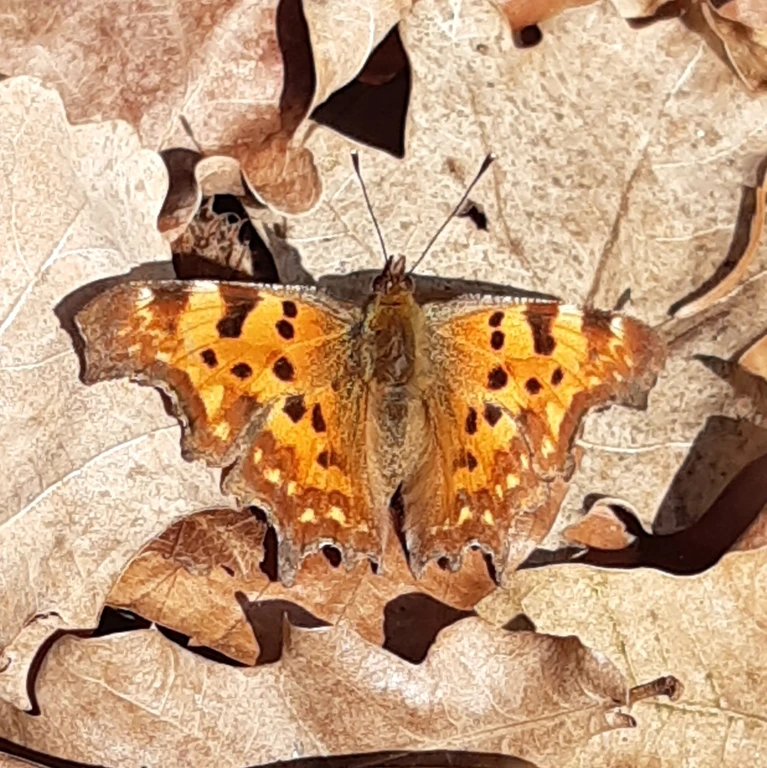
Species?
Polygonia c-album
